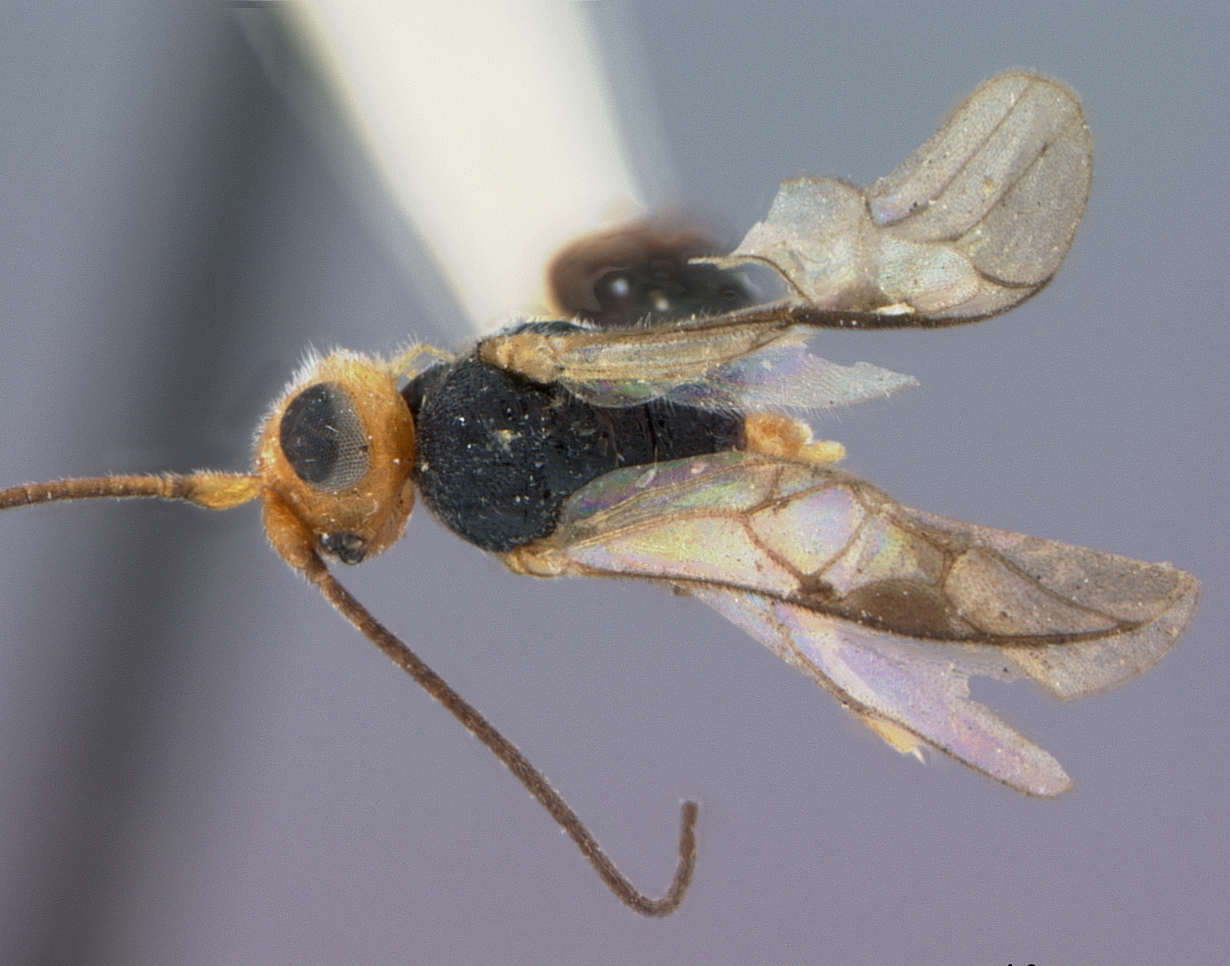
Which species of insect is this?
Ascogaster deletus
